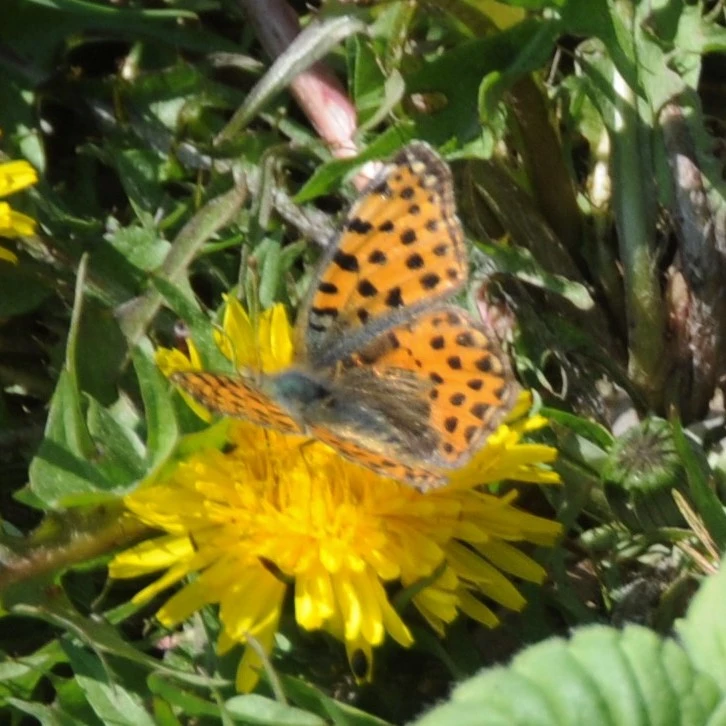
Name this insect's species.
Issoria lathonia
